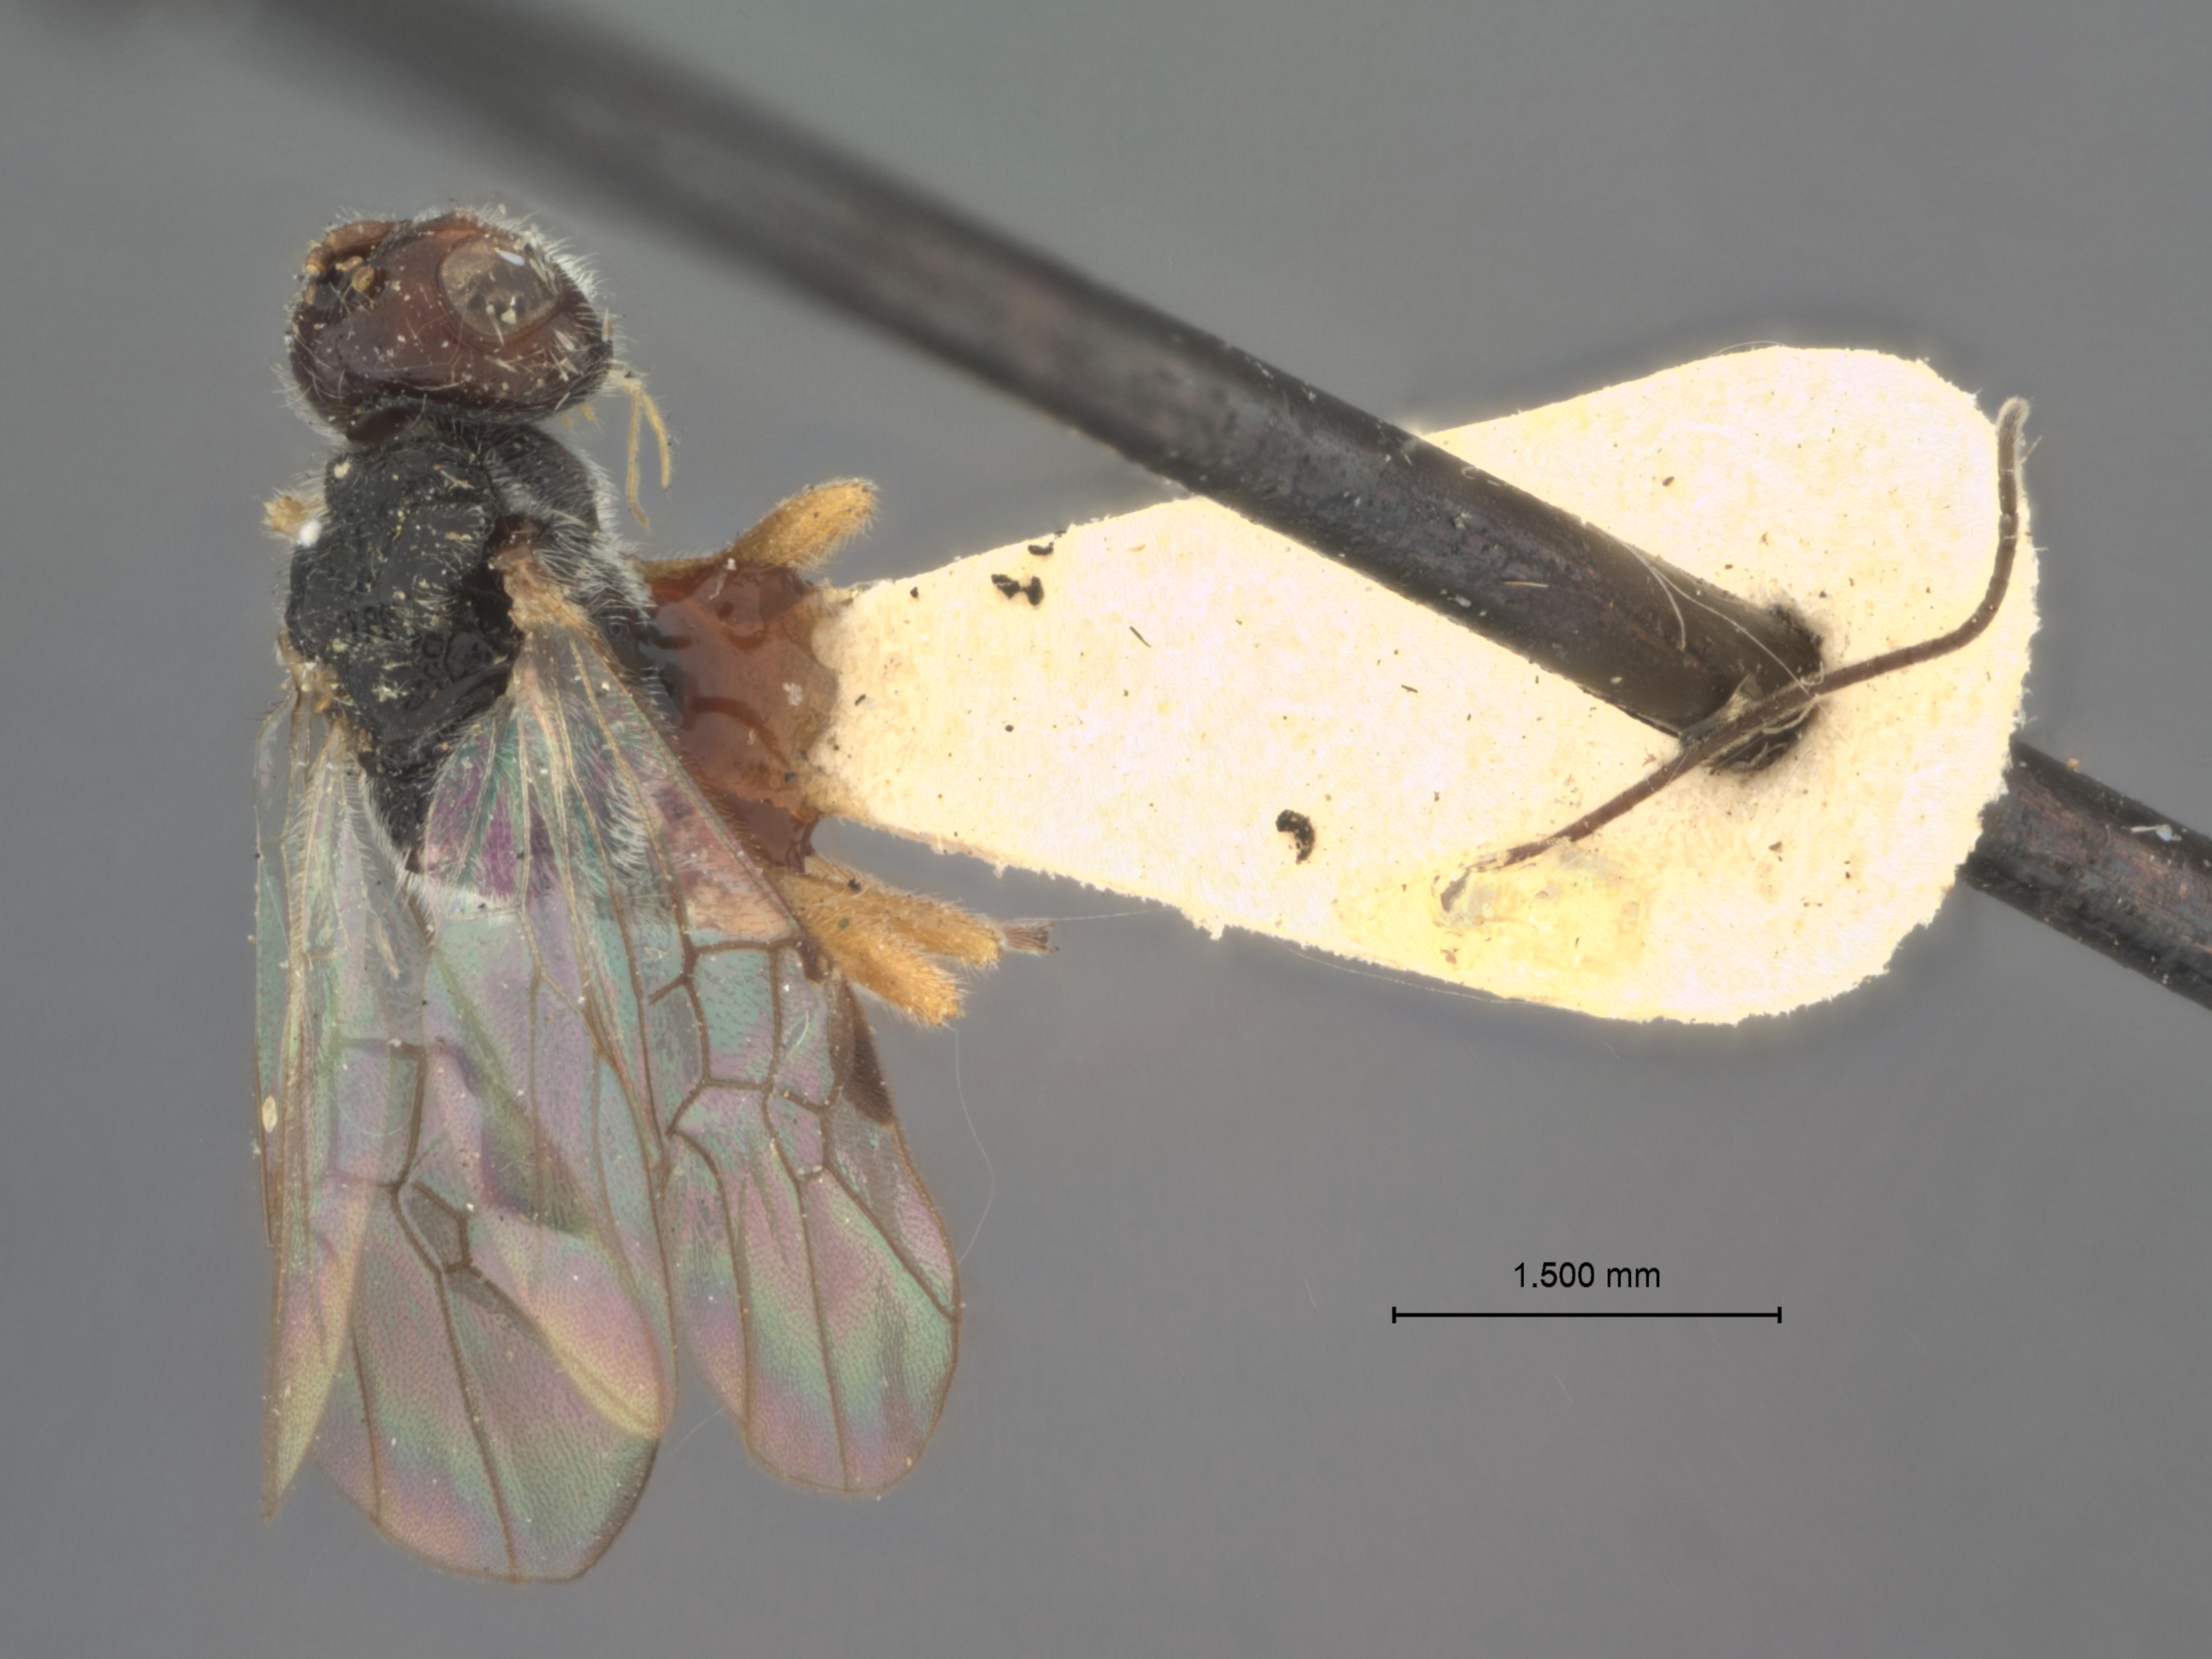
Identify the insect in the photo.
Capitonius leptostyli
